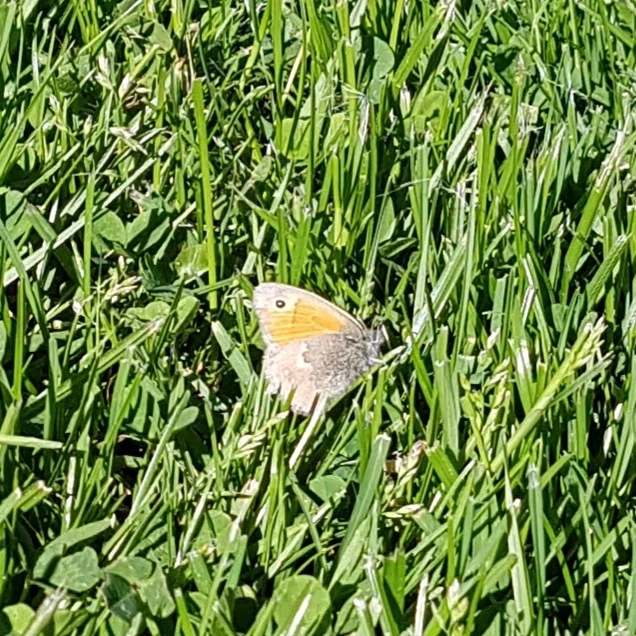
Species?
Coenonympha pamphilus
